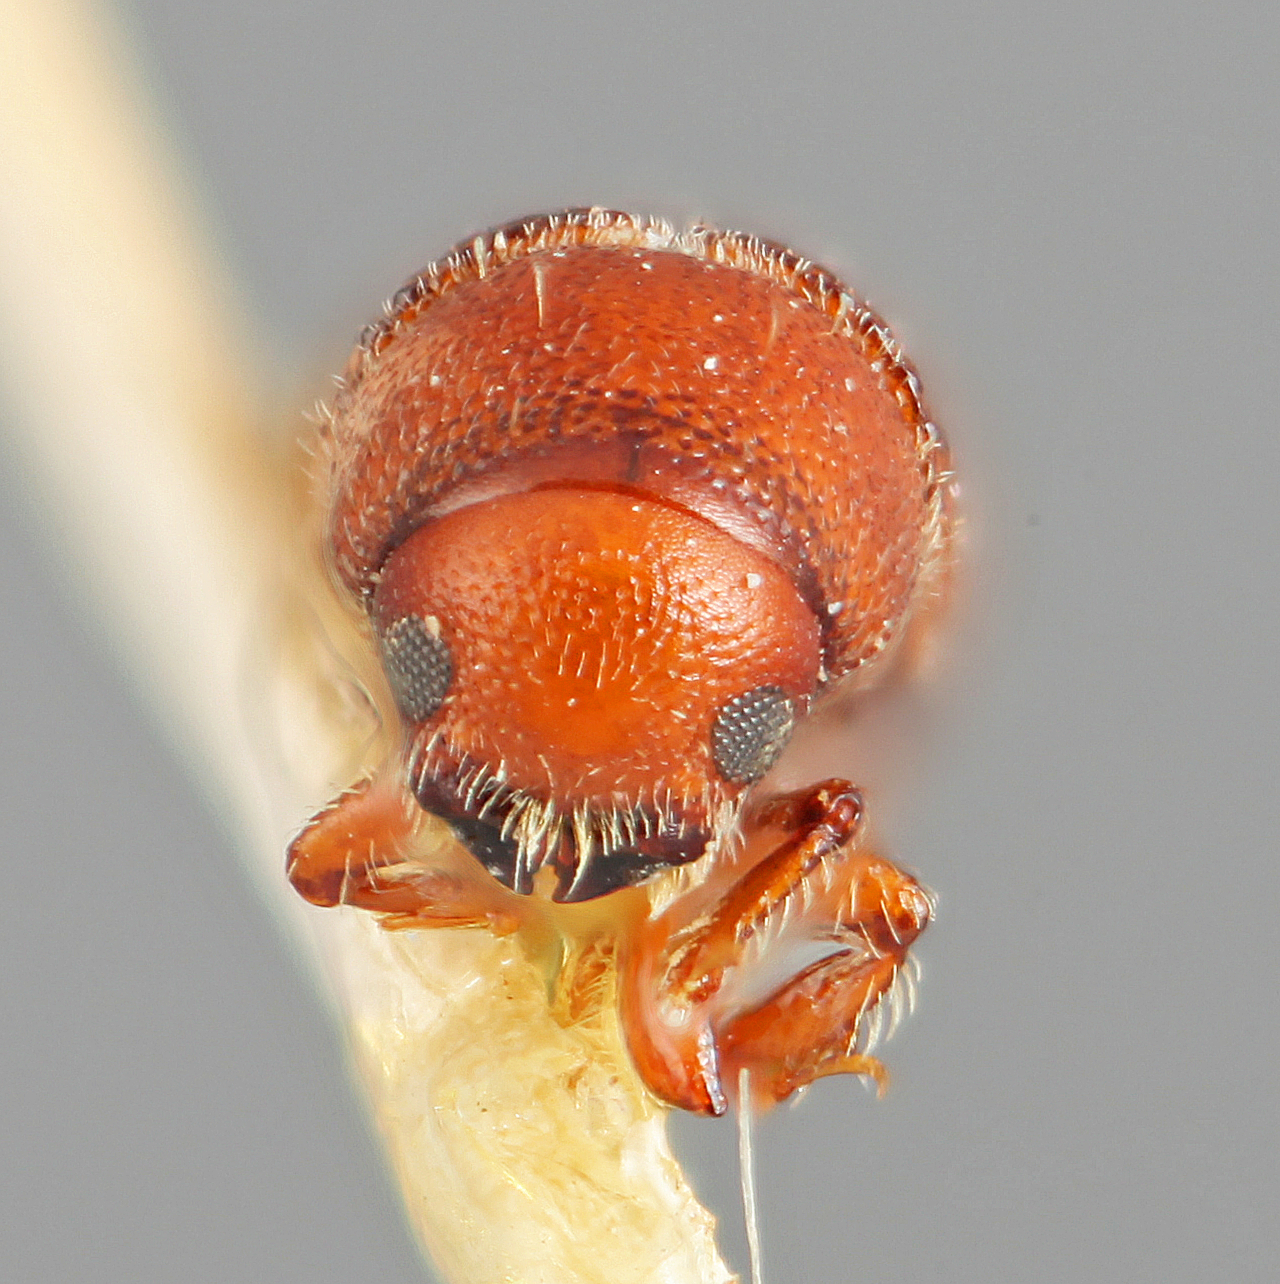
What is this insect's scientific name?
Hoplitophthorus boliviae
